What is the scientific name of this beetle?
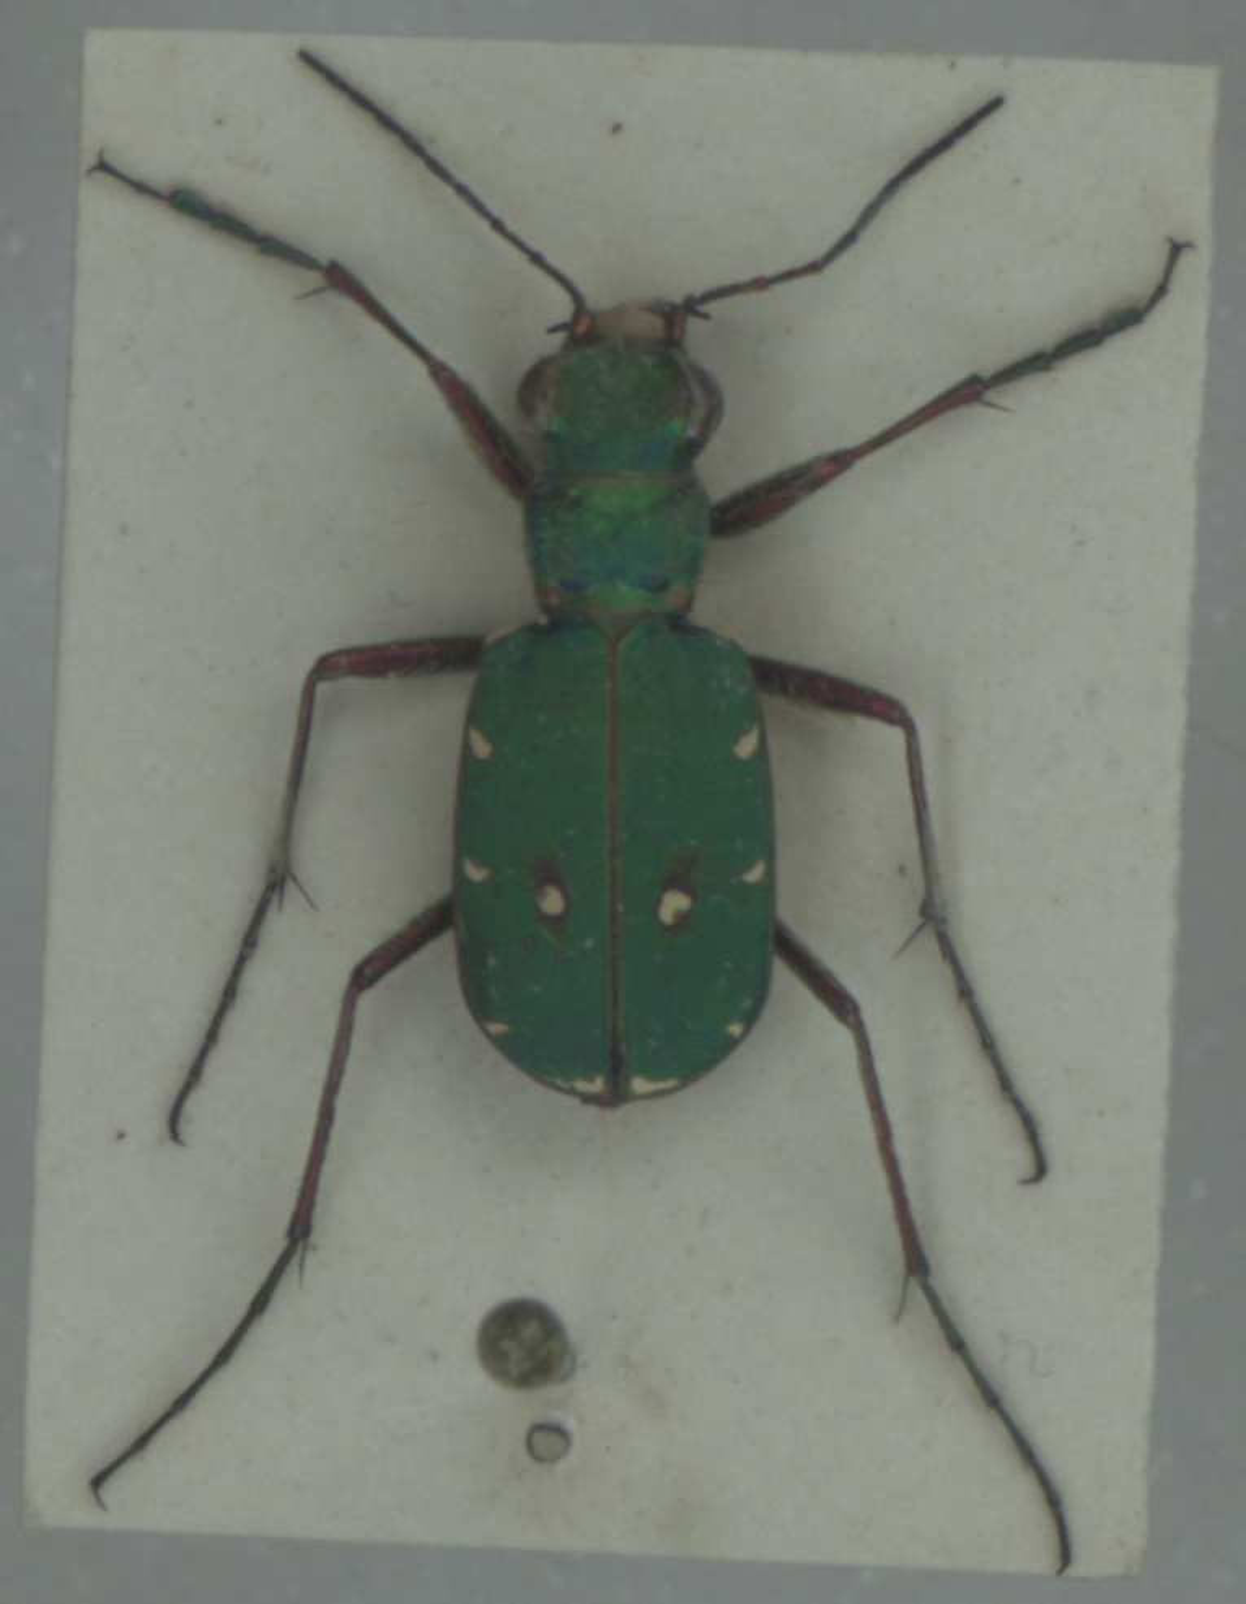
Cicindela campestris
